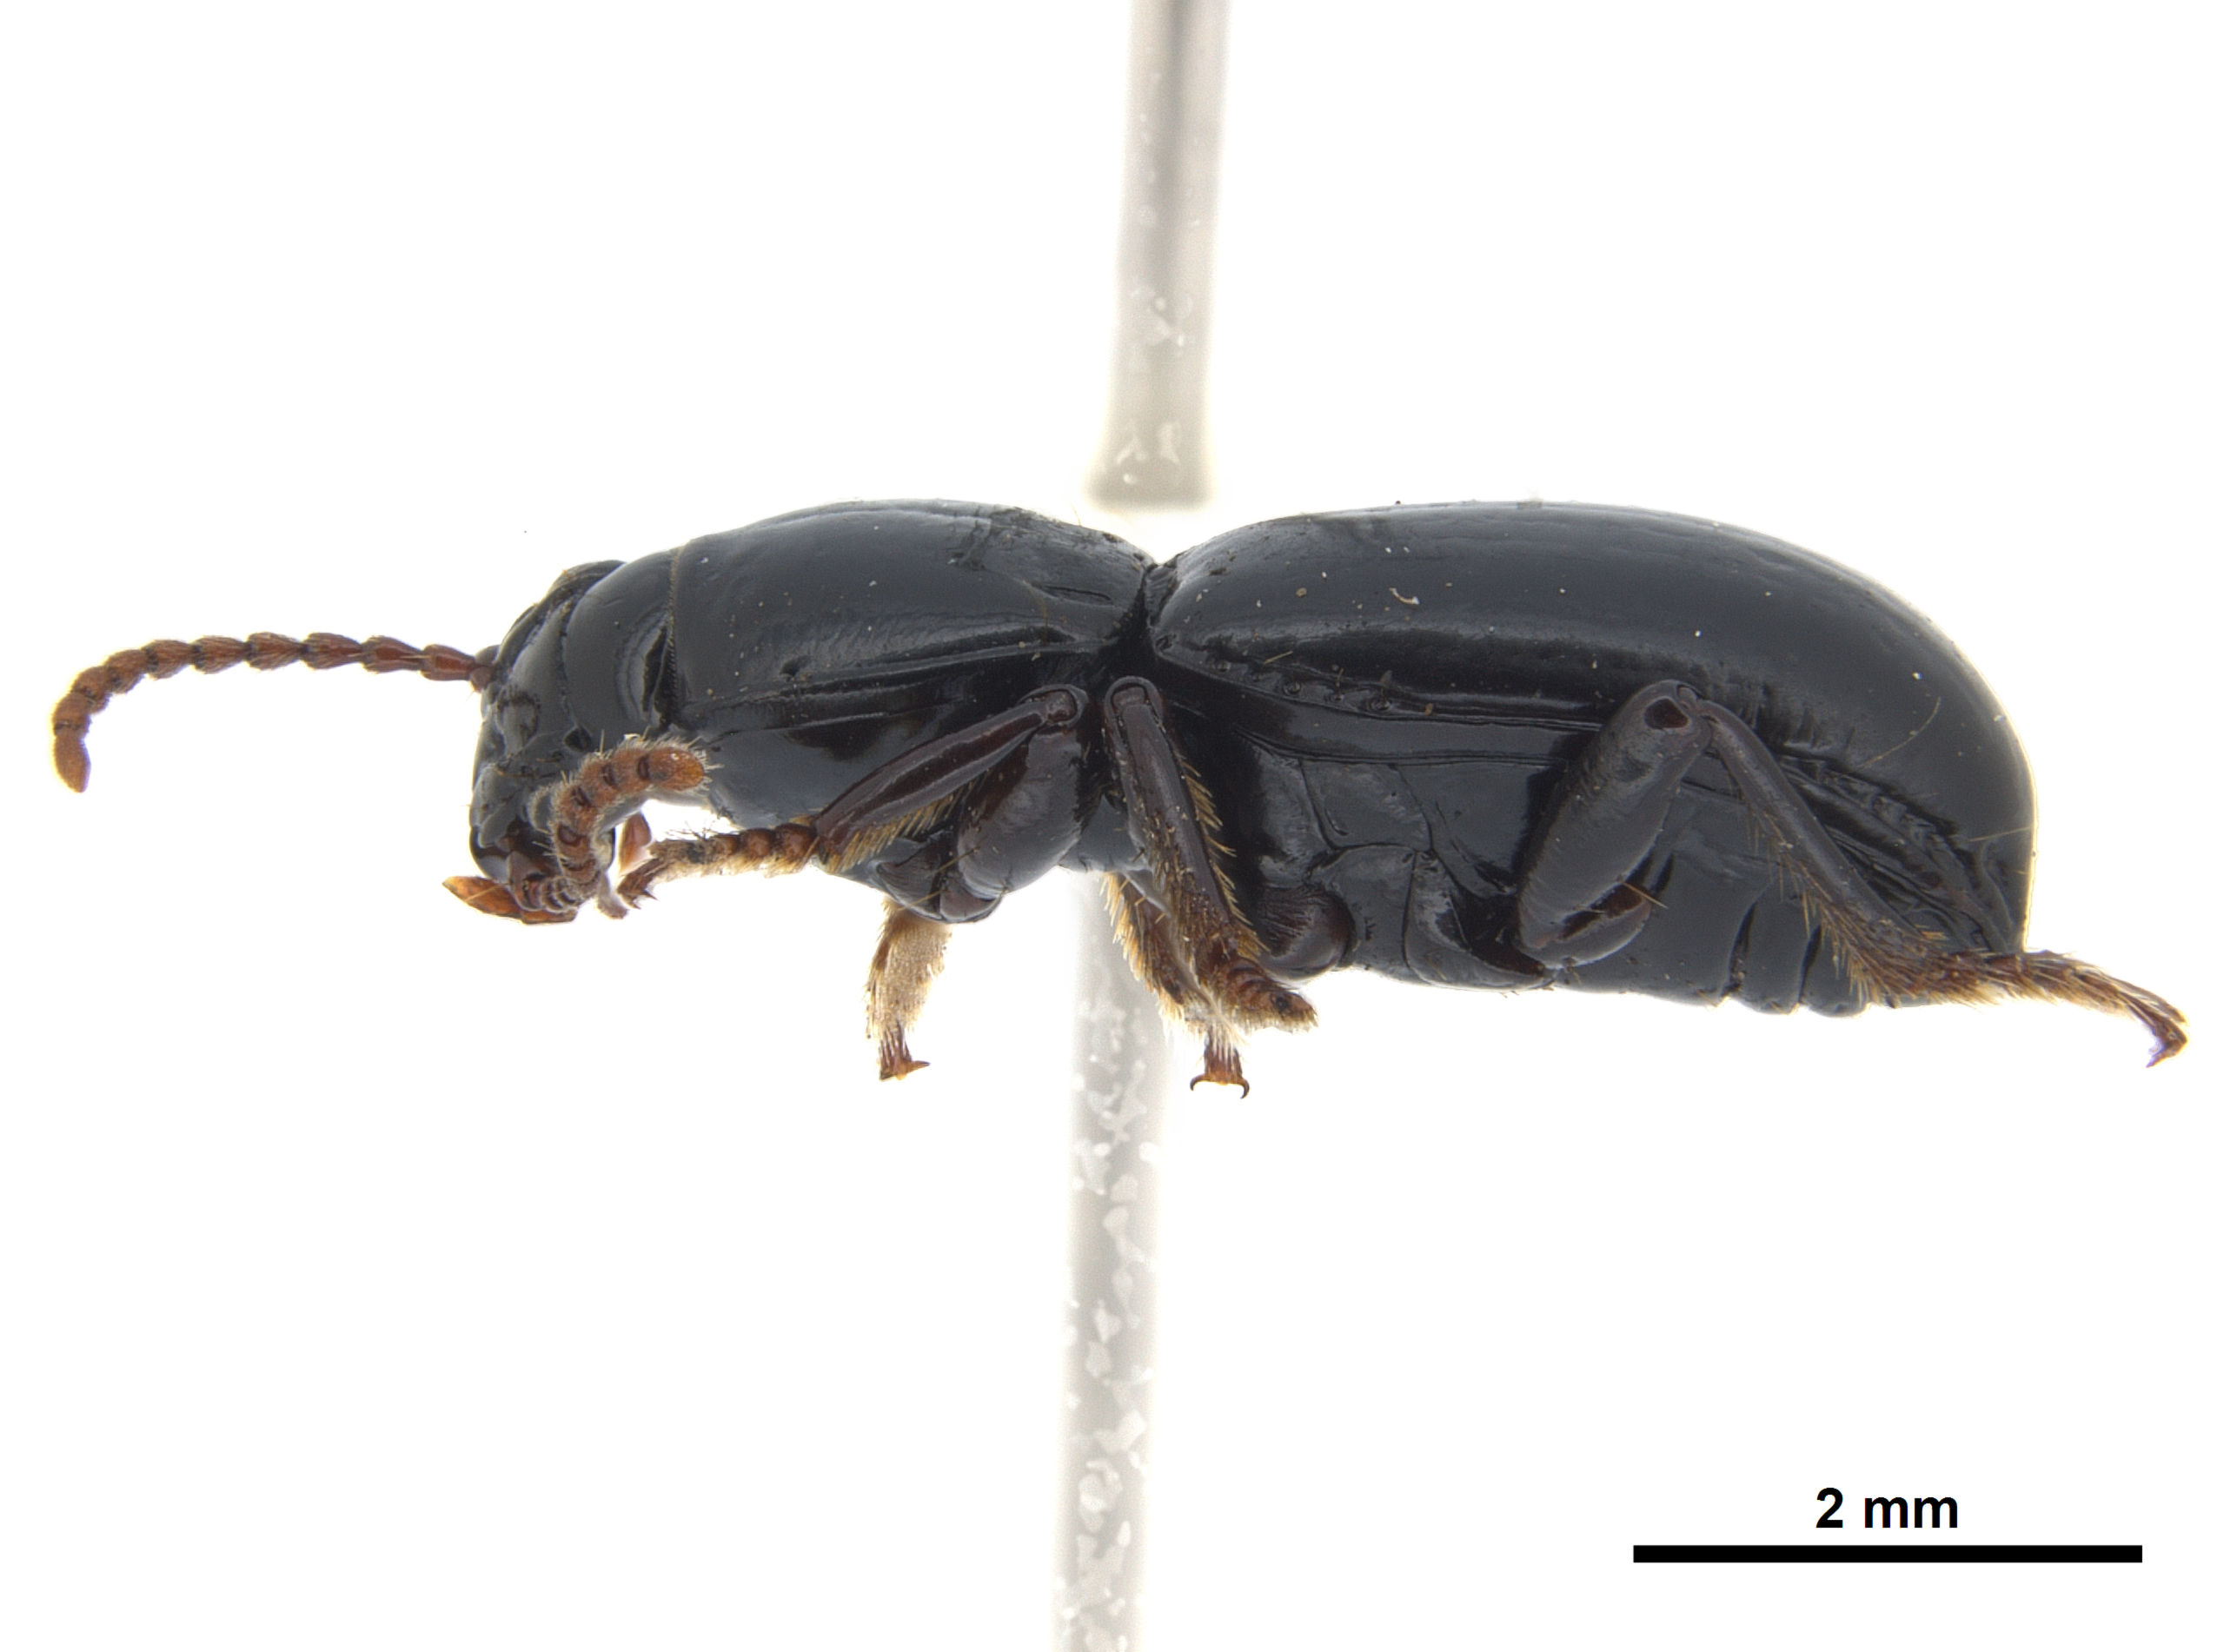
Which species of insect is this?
Eripus globipennis
